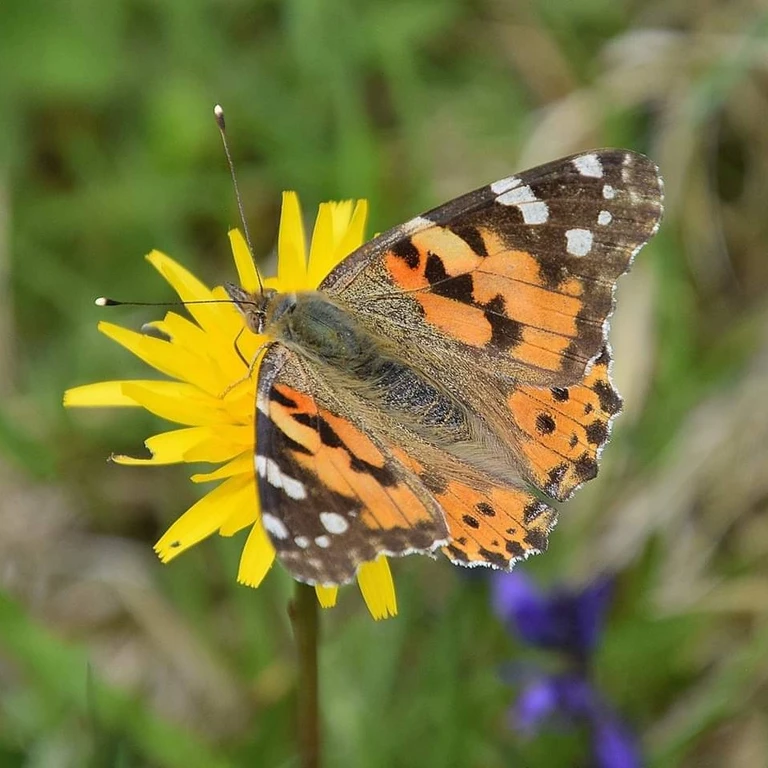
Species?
Vanessa cardui
